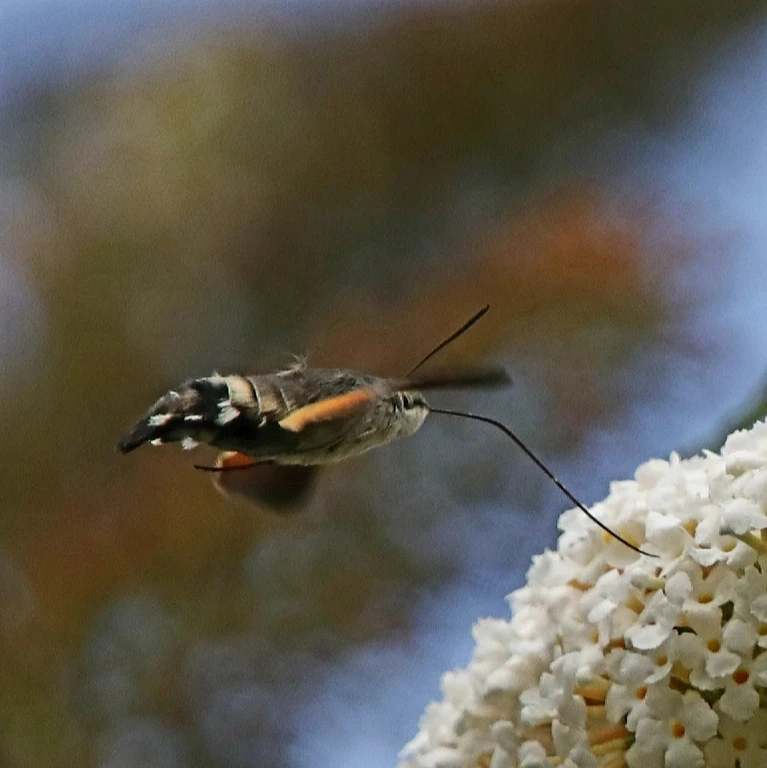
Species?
Macroglossum stellatarum
